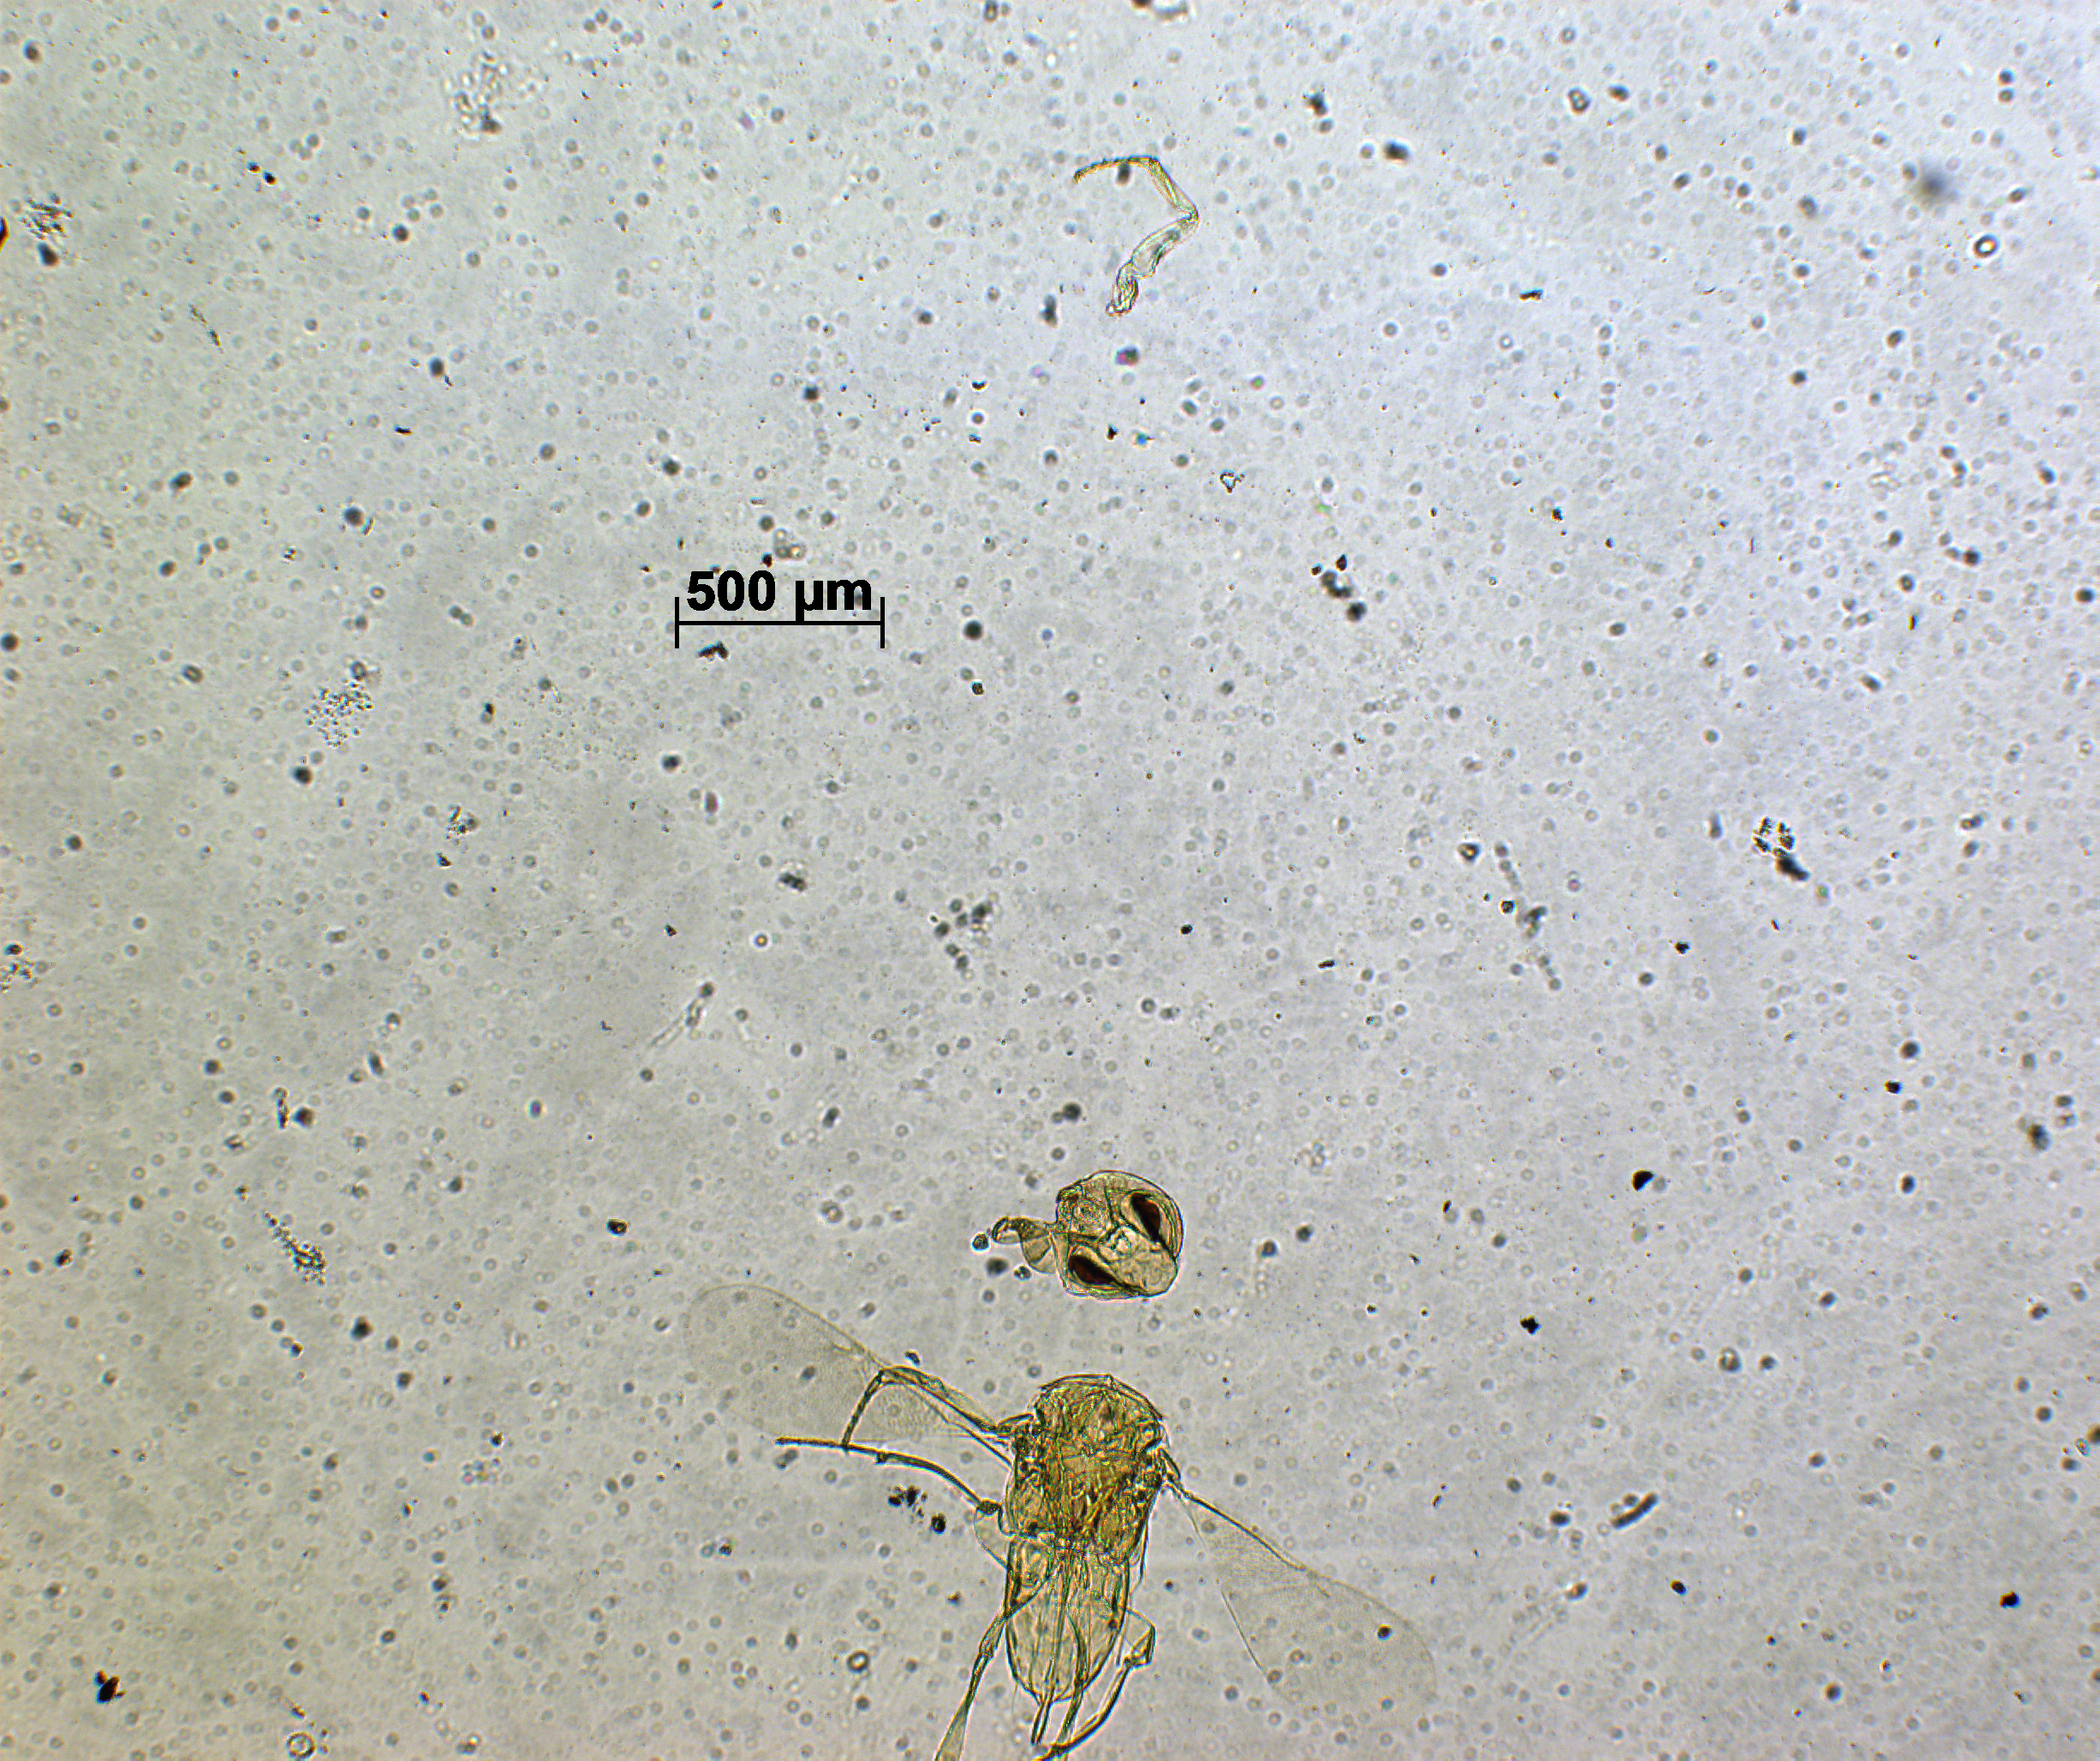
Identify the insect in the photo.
Acerophagus luteolus
